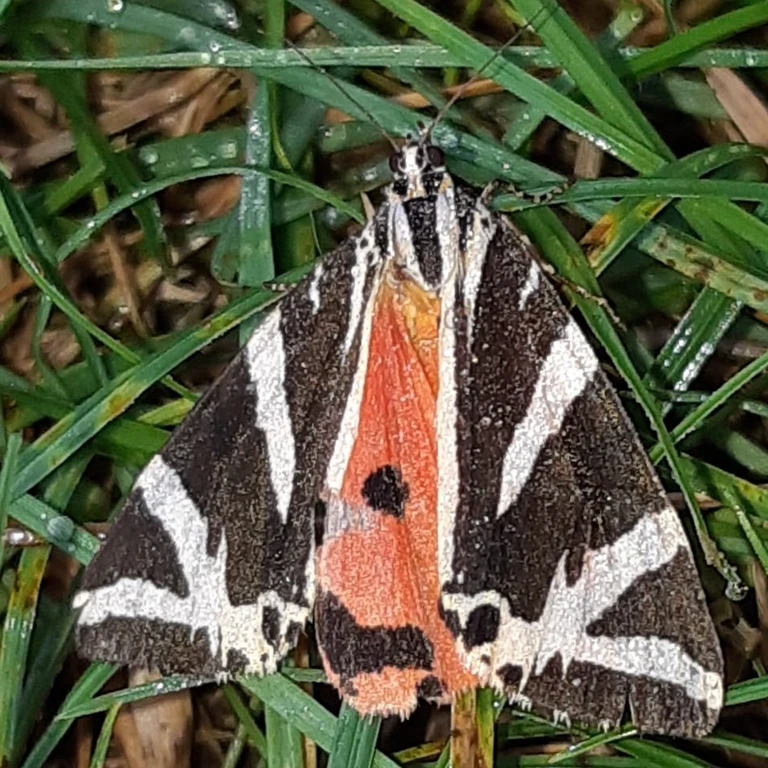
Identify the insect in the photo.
Euplagia quadripunctaria
